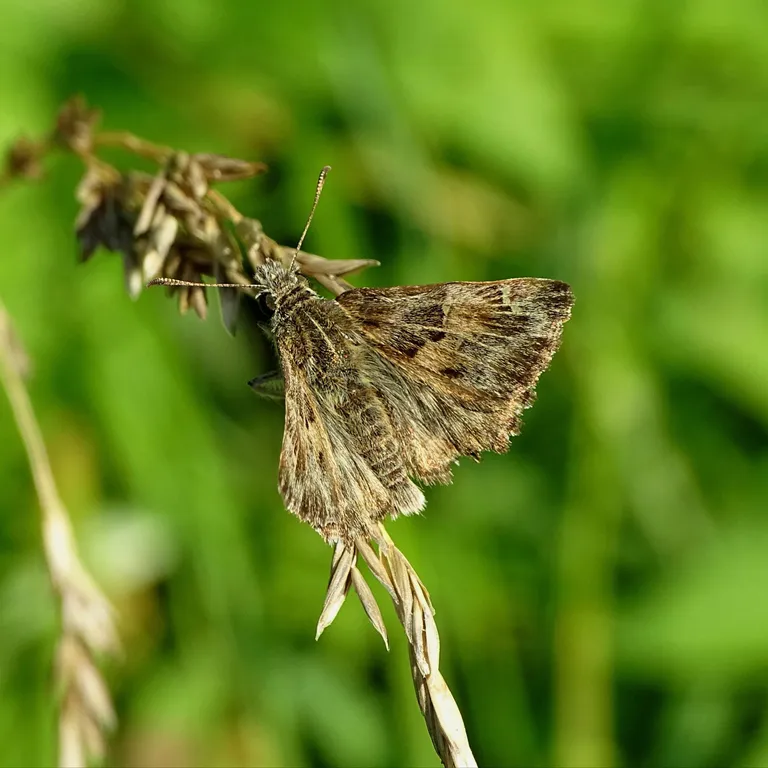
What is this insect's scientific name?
Carcharodus alceae
